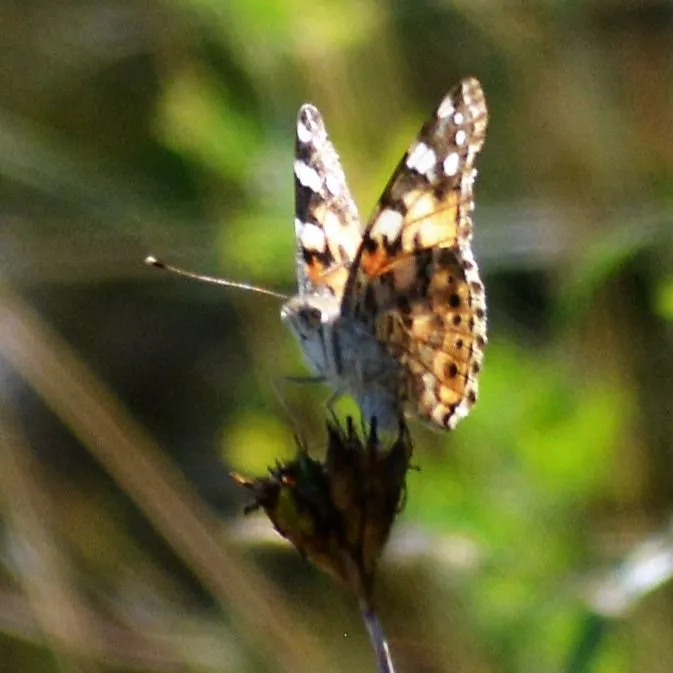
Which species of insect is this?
Vanessa cardui
